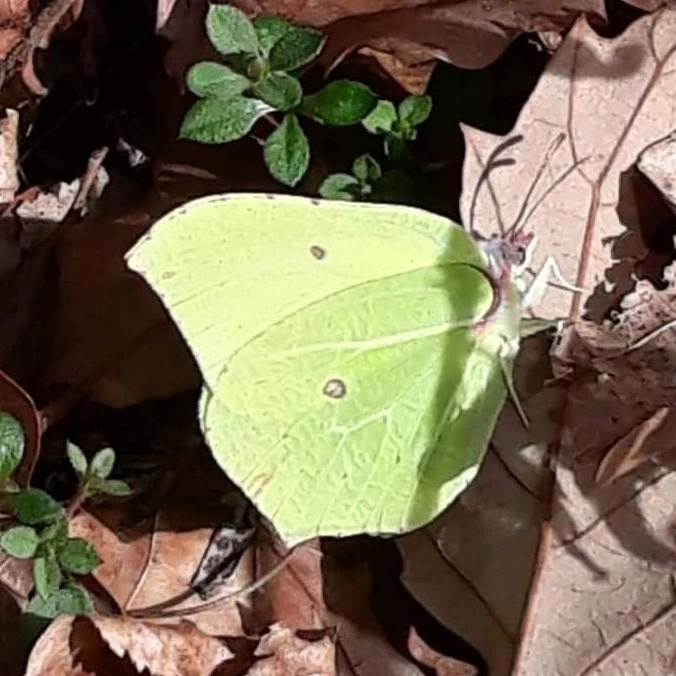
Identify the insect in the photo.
Gonepteryx rhamni
